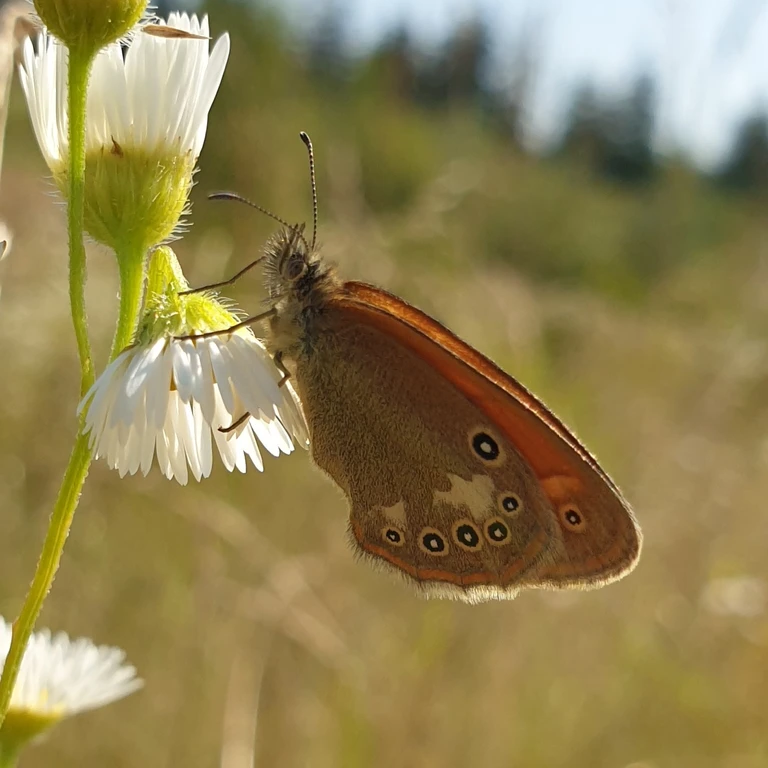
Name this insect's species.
Coenonympha glycerion (also Coenonympha iphis)
